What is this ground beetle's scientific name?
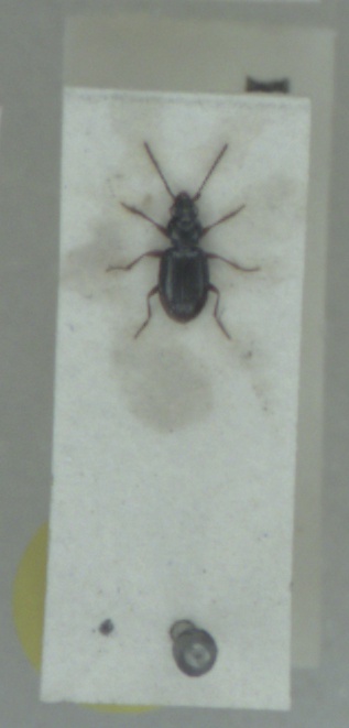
Bembidion clarkei
